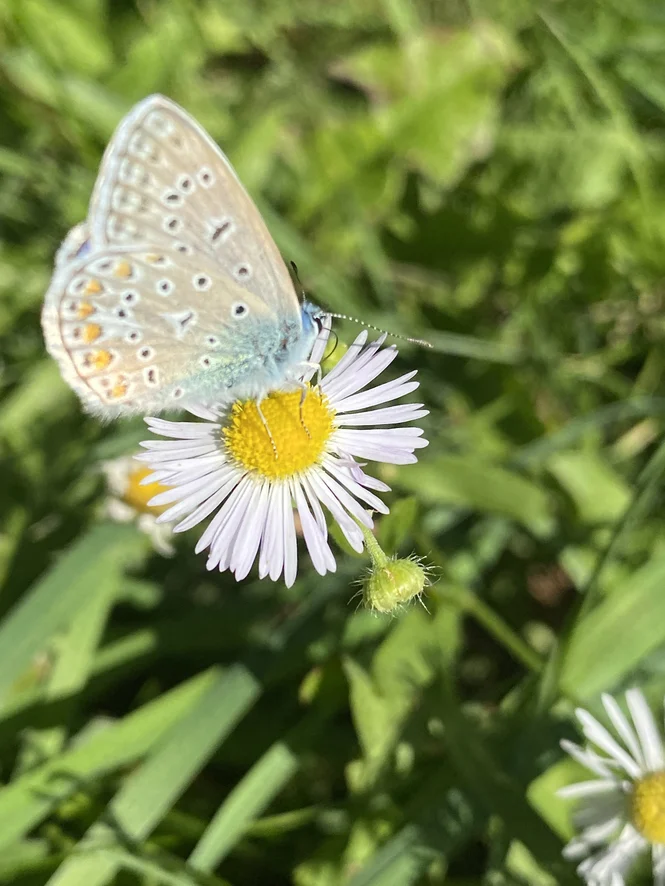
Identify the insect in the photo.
Polyommatus icarus
